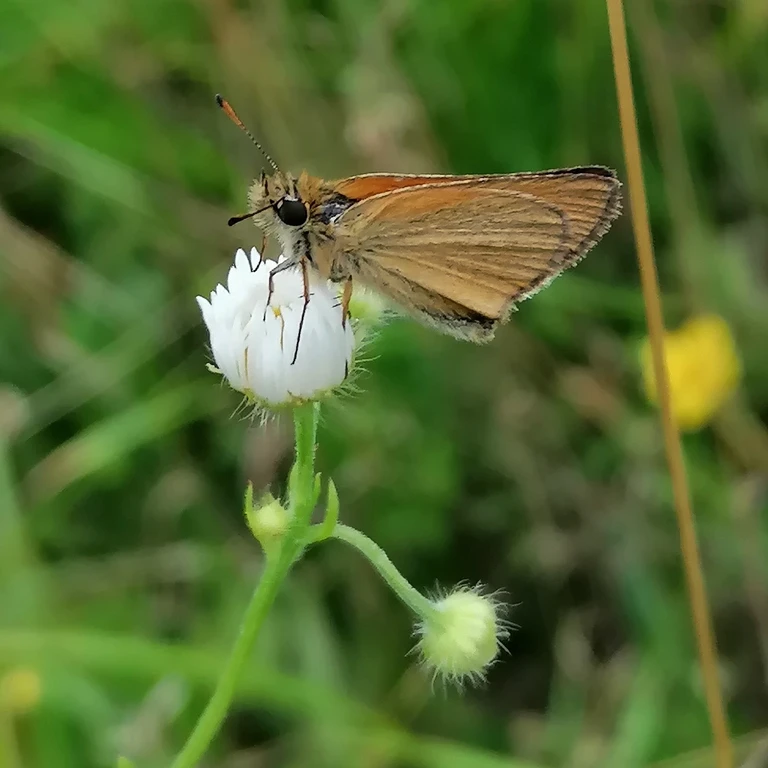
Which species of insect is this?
Thymelicus lineola
